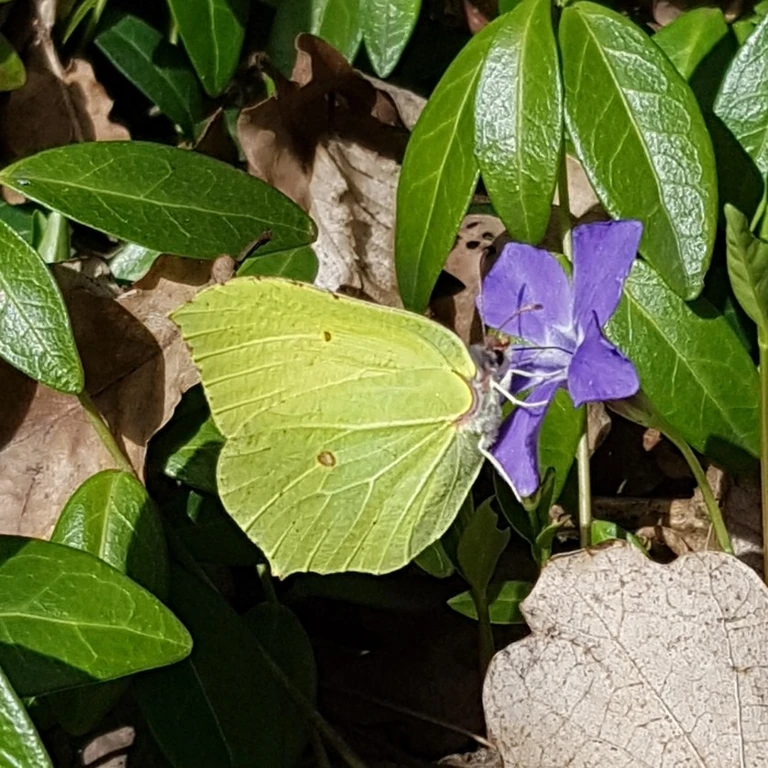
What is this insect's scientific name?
Gonepteryx rhamni
